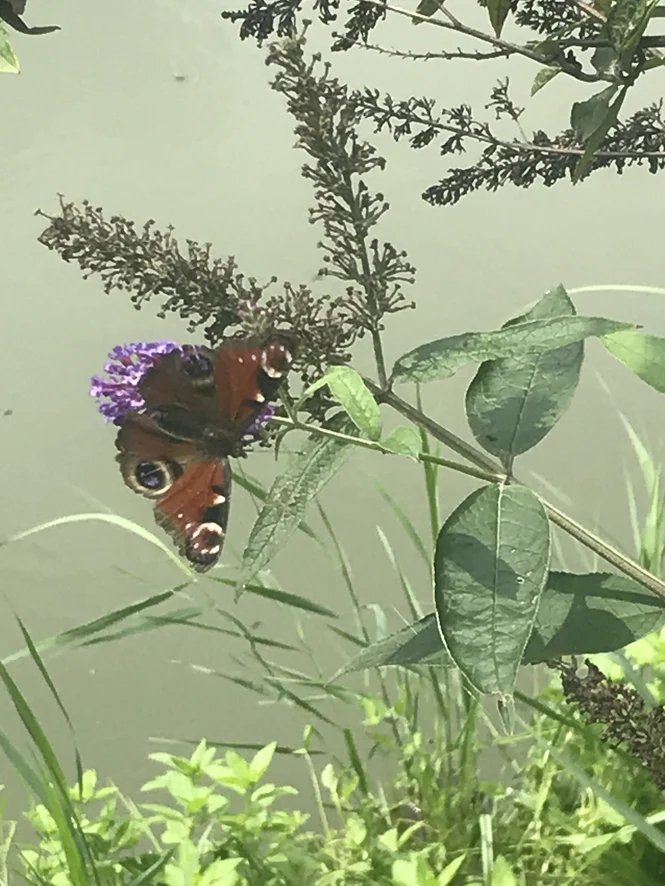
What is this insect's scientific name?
Aglais io
